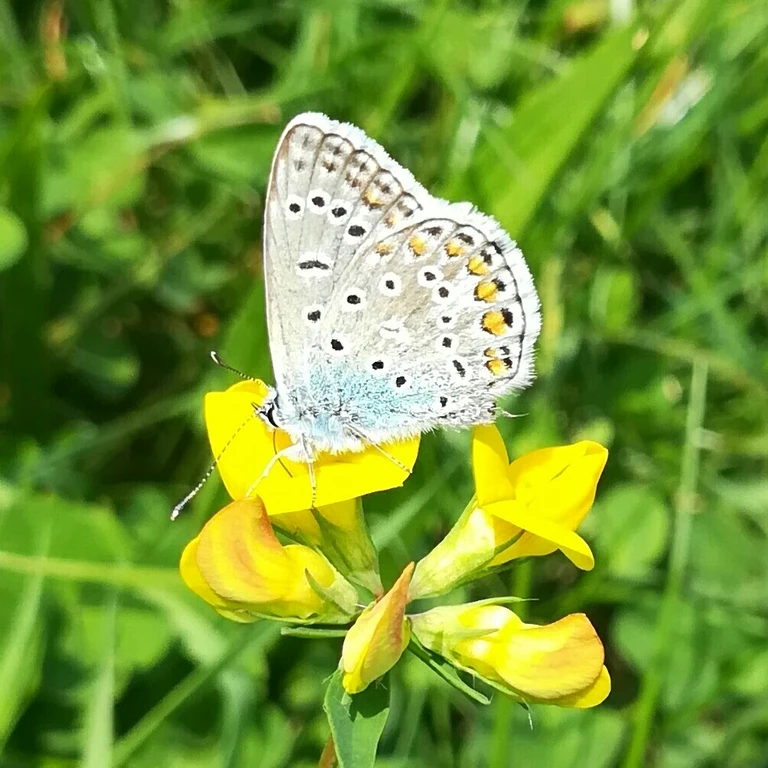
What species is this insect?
Polyommatus icarus
